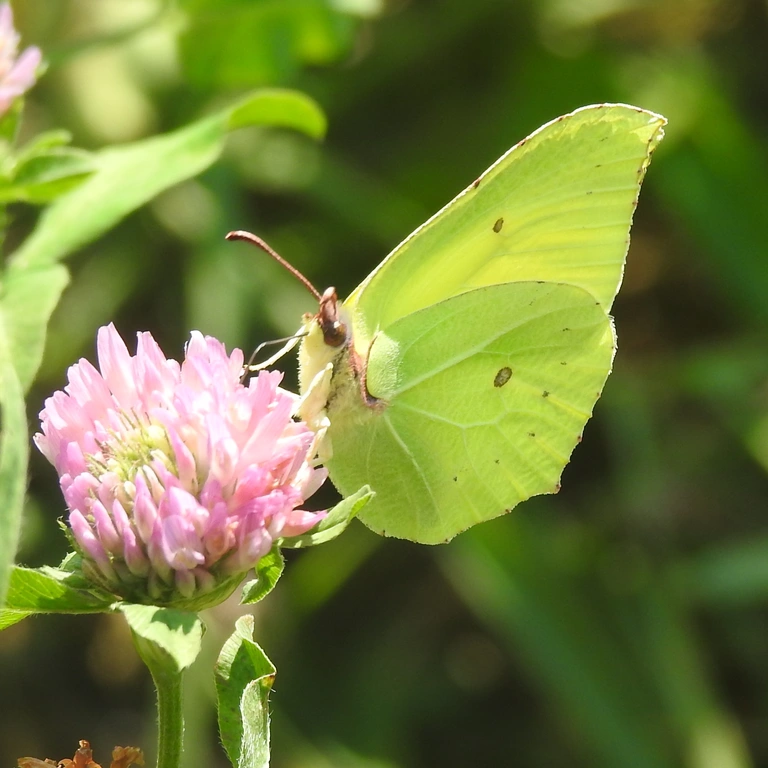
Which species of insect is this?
Gonepteryx rhamni
